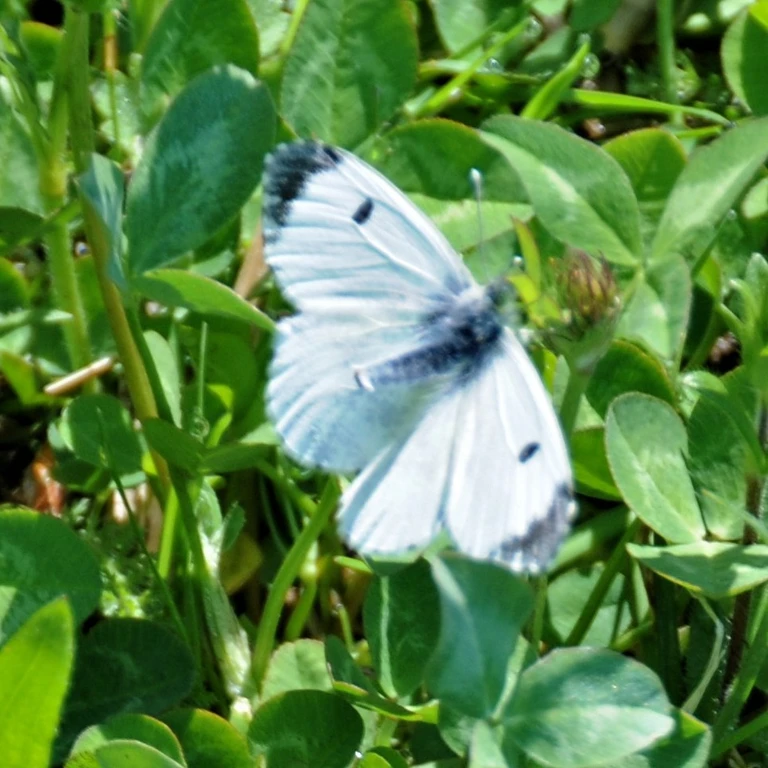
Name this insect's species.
Anthocharis cardamines
